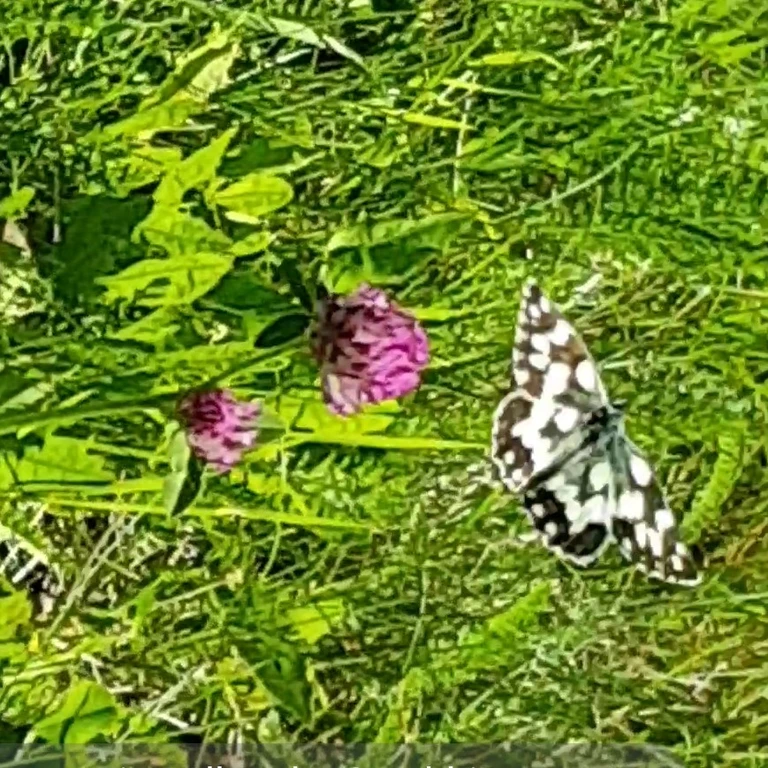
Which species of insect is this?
Melanargia galathea
